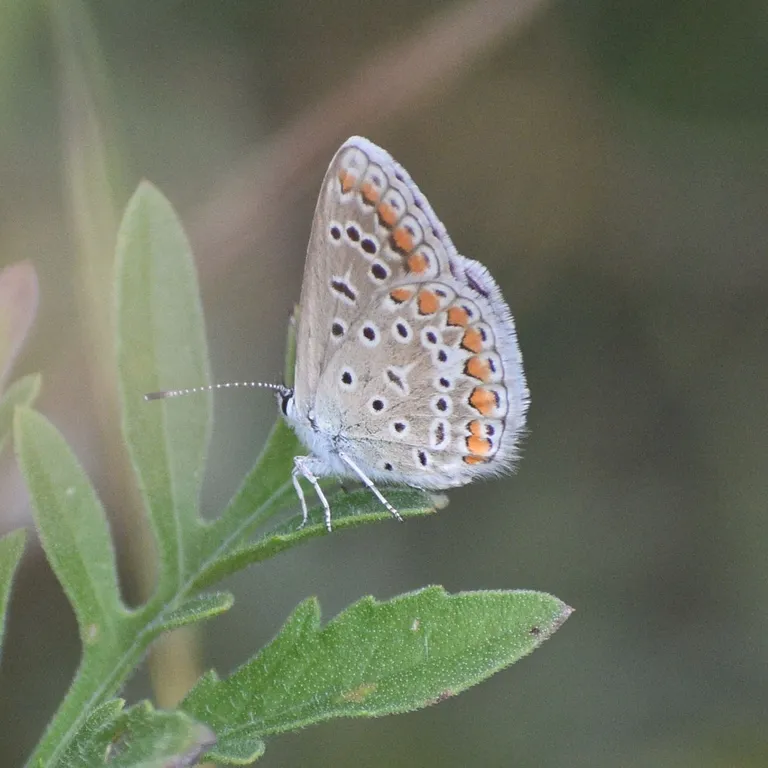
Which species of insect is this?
Polyommatus icarus
